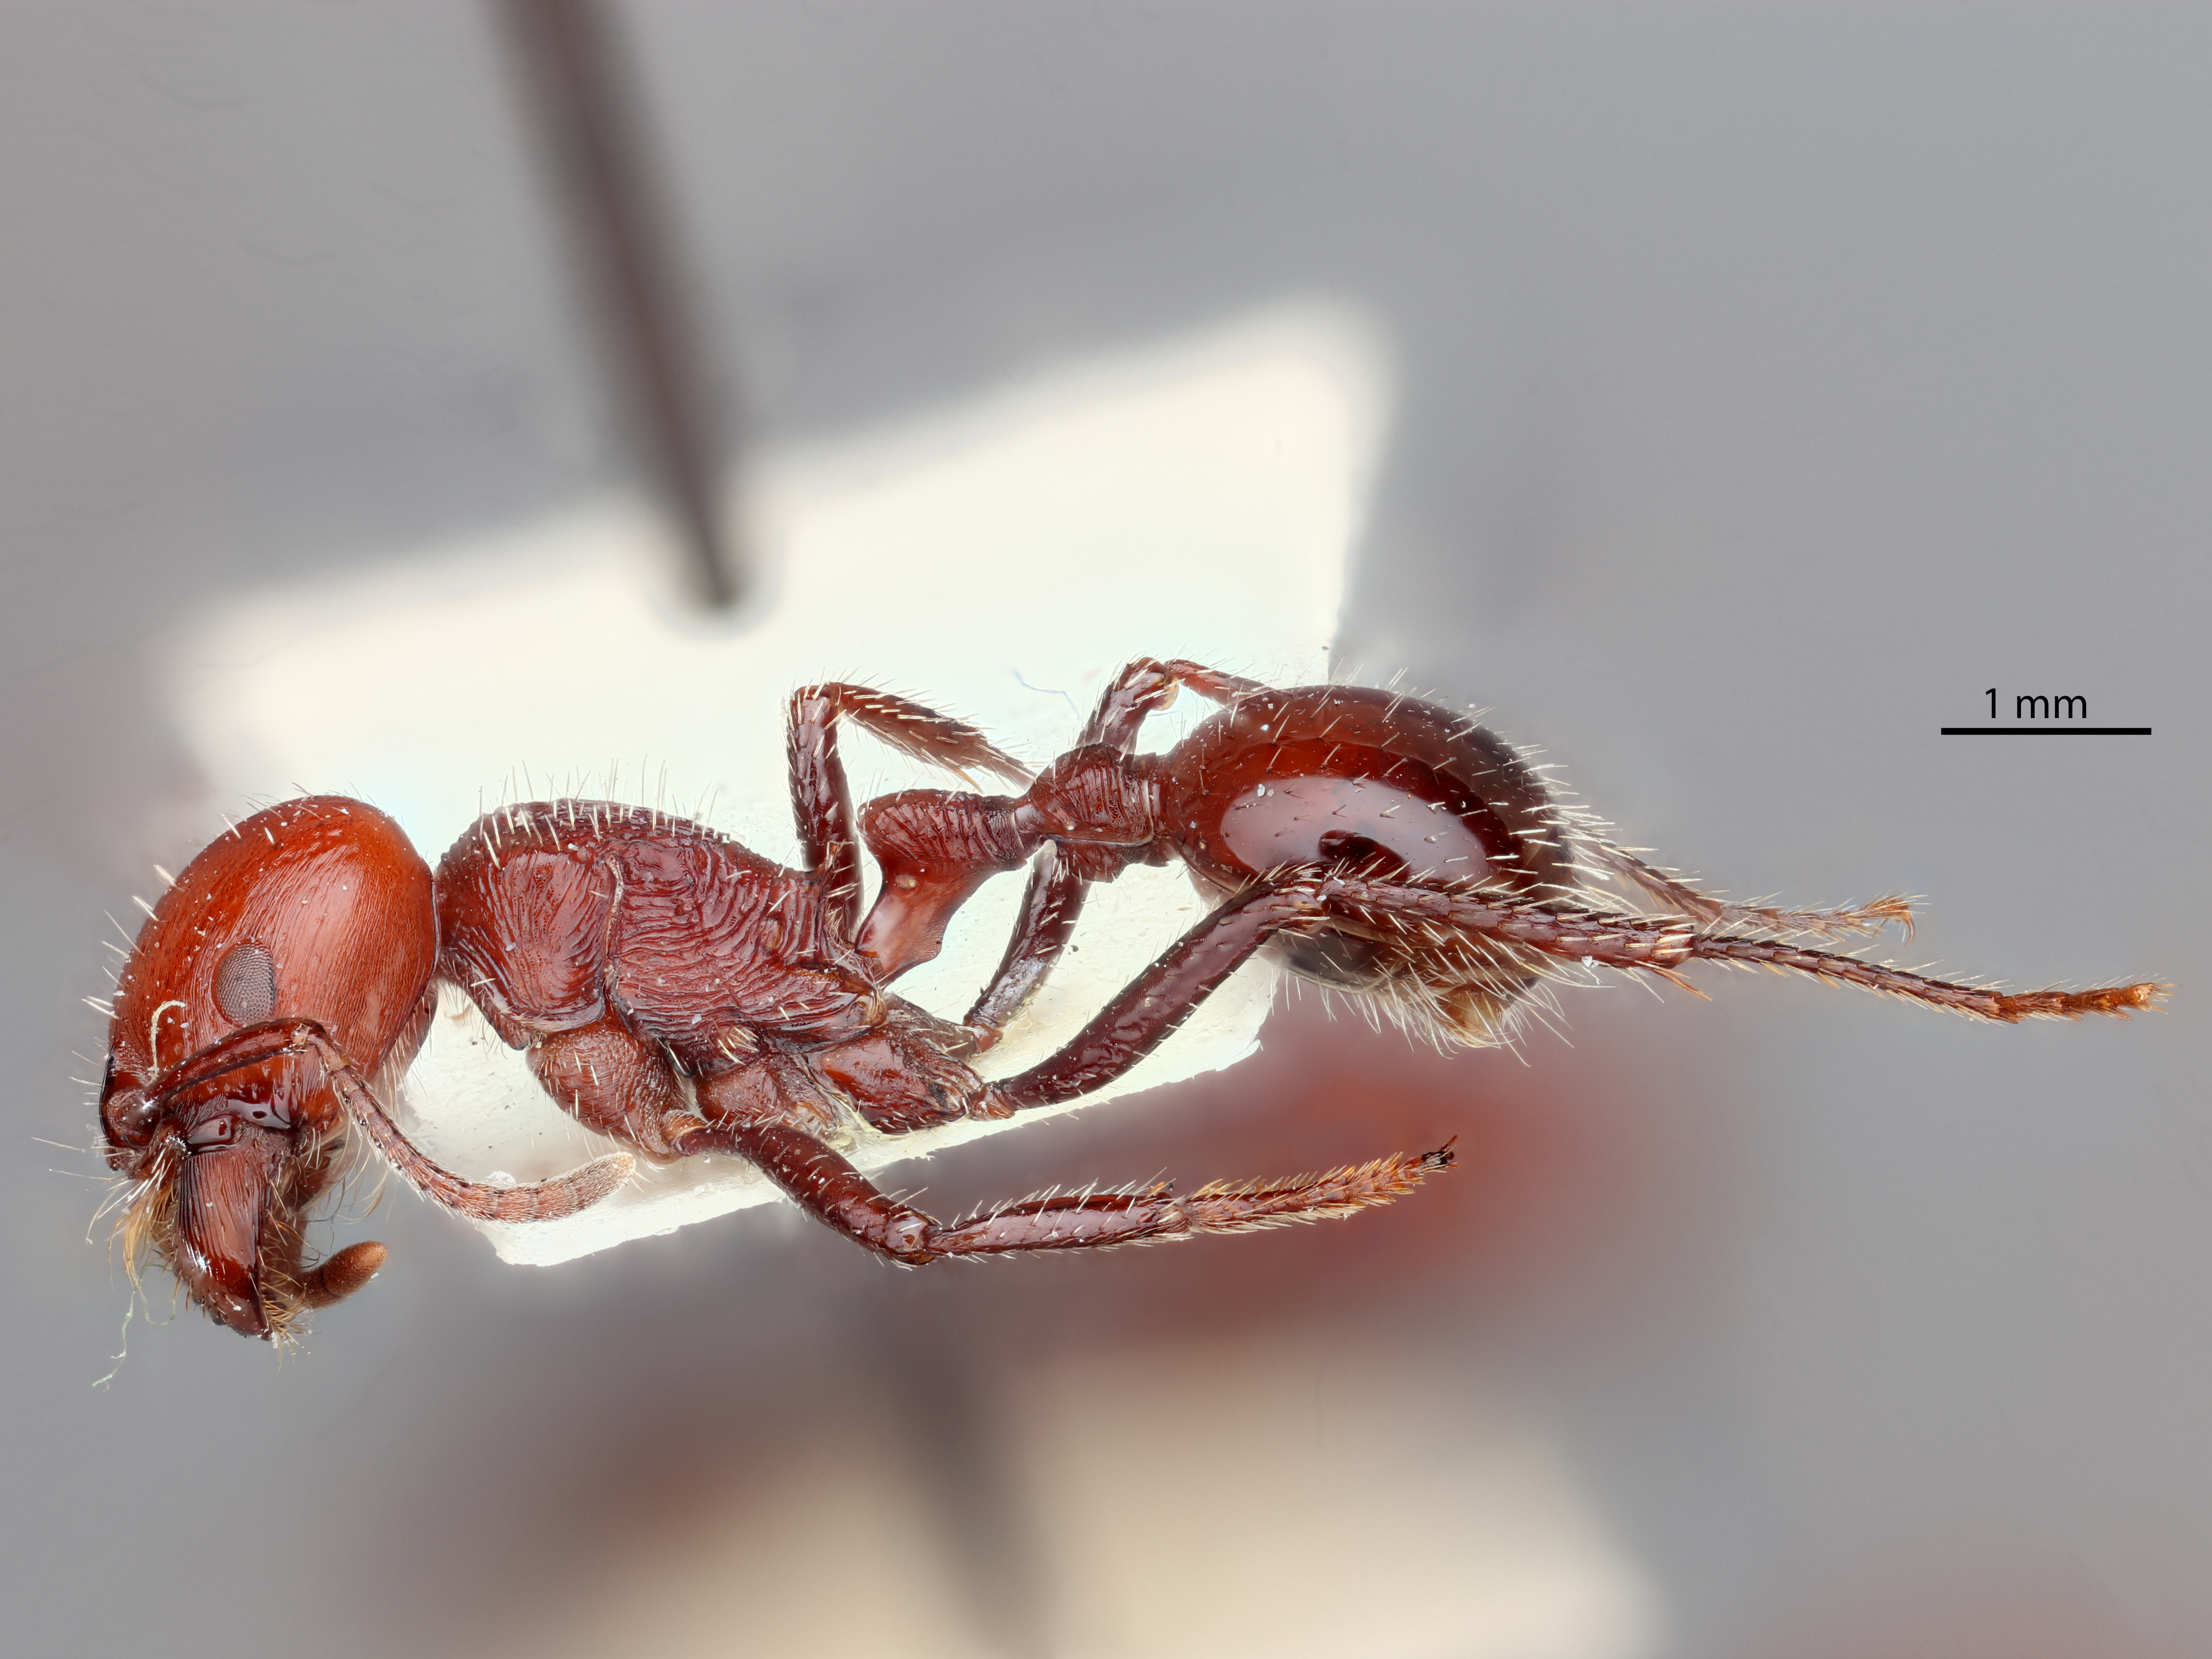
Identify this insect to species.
Pogonomyrmex marcusi
